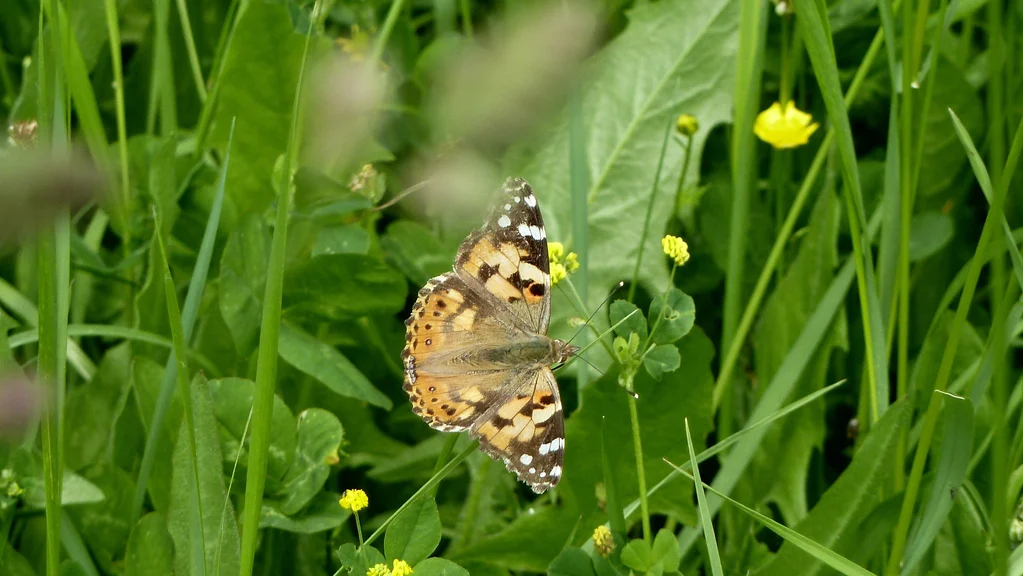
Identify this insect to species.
Vanessa cardui
